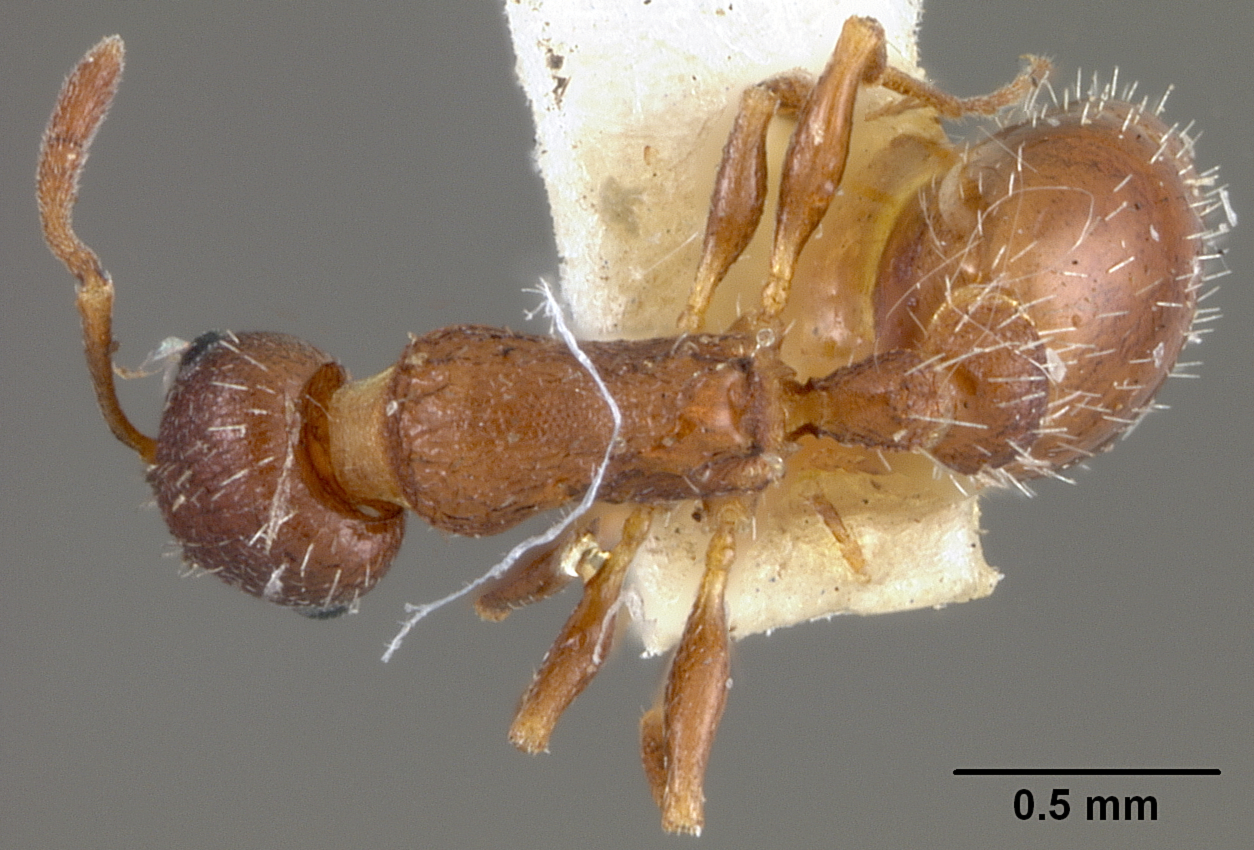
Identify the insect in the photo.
Leptothorax tricarinatus
